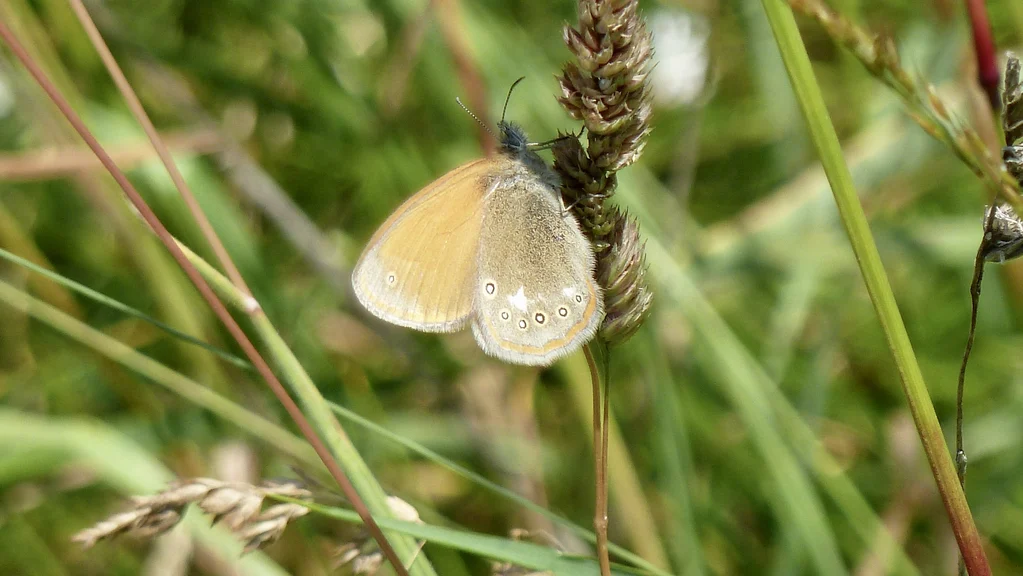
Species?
Coenonympha glycerion (also Coenonympha iphis)
